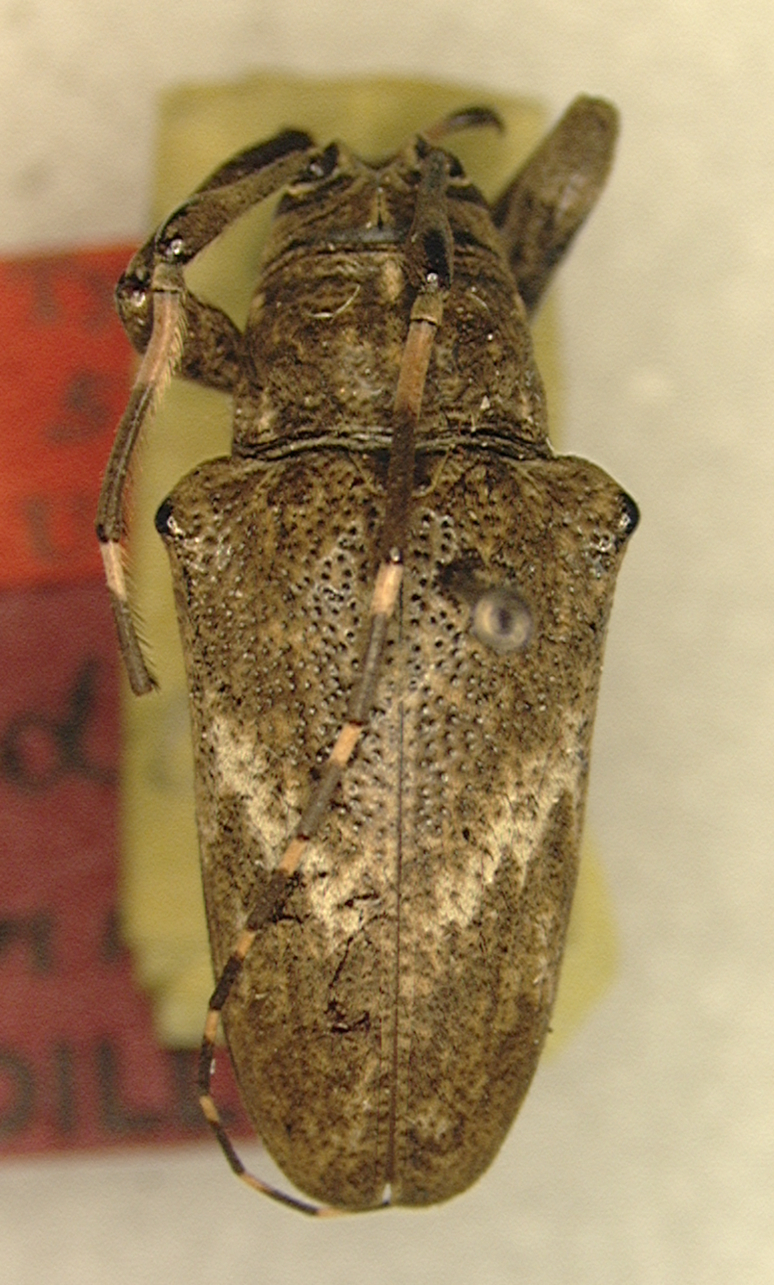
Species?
Charoides lycimnia (also Tulcus lycimnius)
